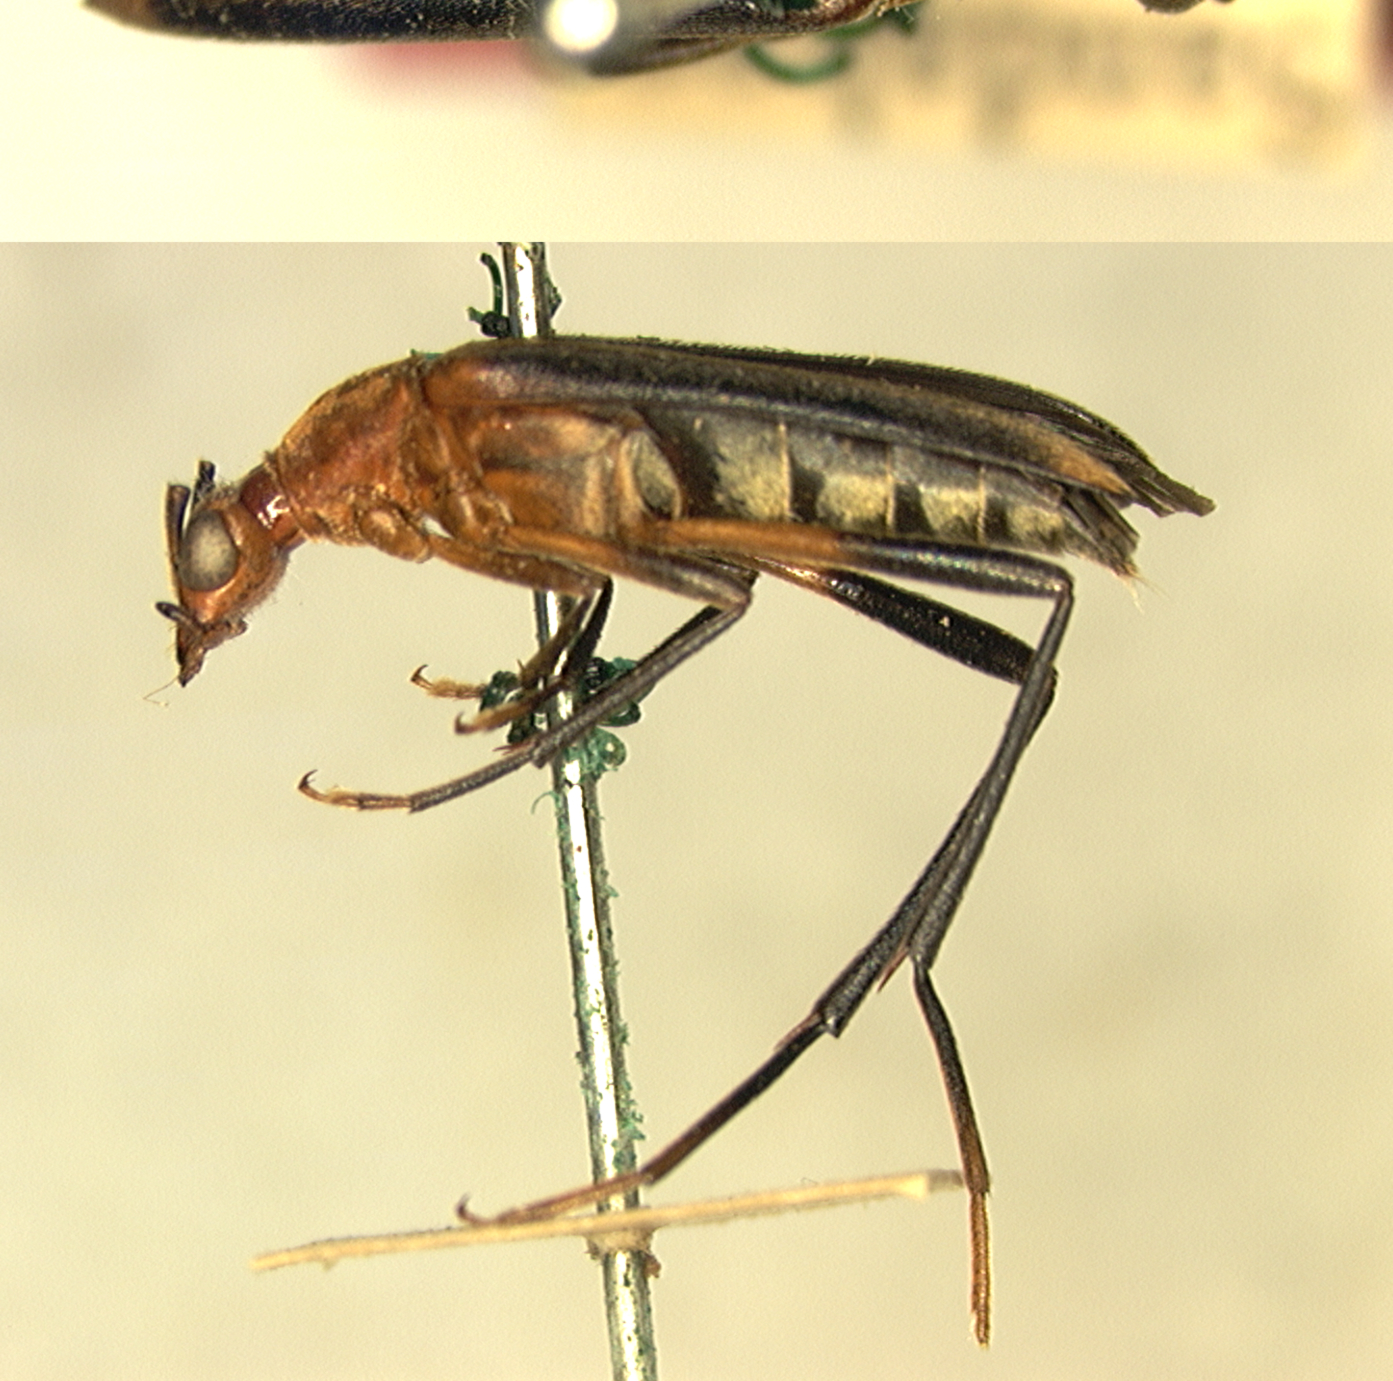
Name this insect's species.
Stenoleptura rufoanticus
